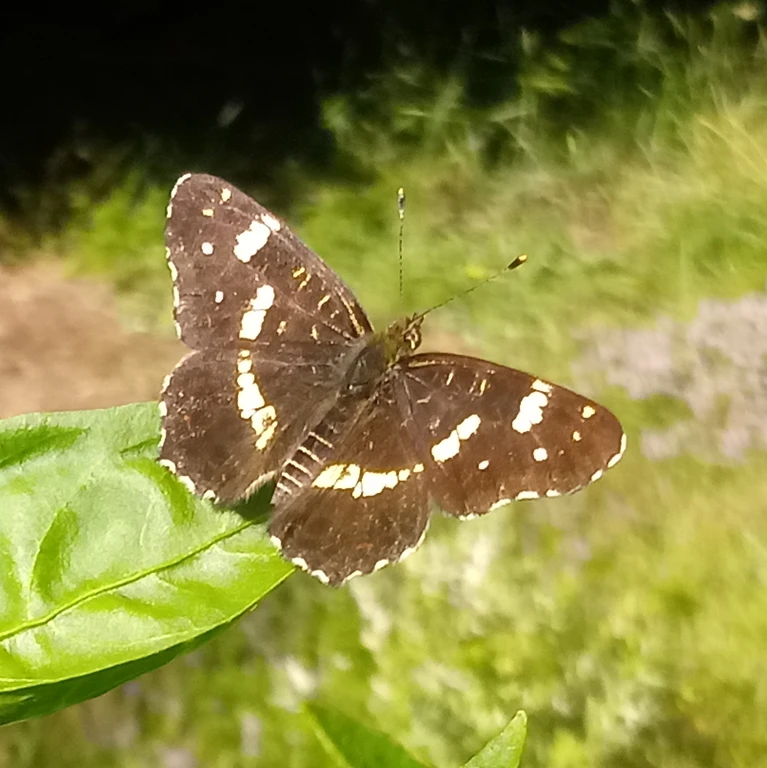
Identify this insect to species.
Araschnia levana
